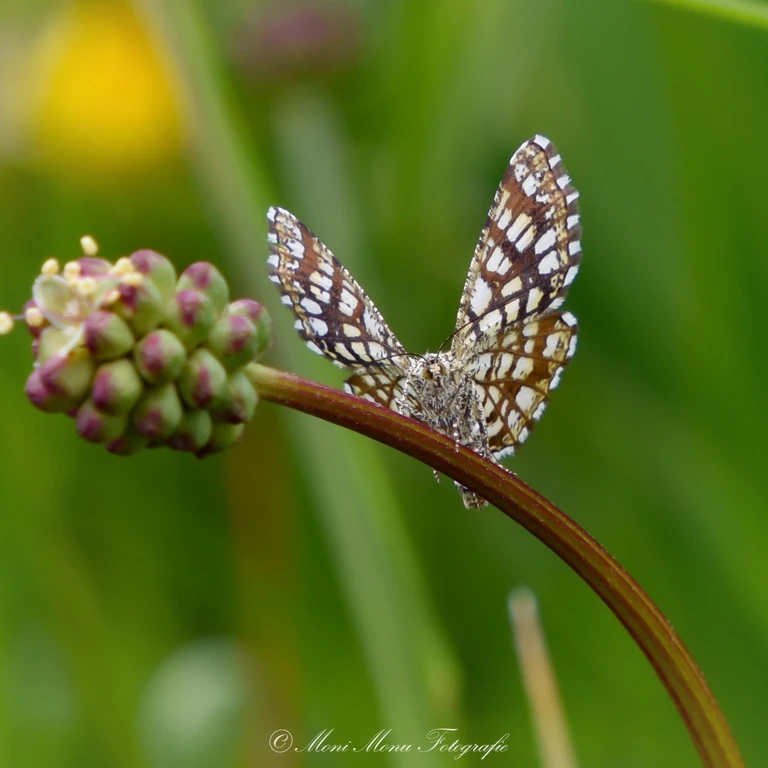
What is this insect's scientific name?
Chiasmia clathrata
